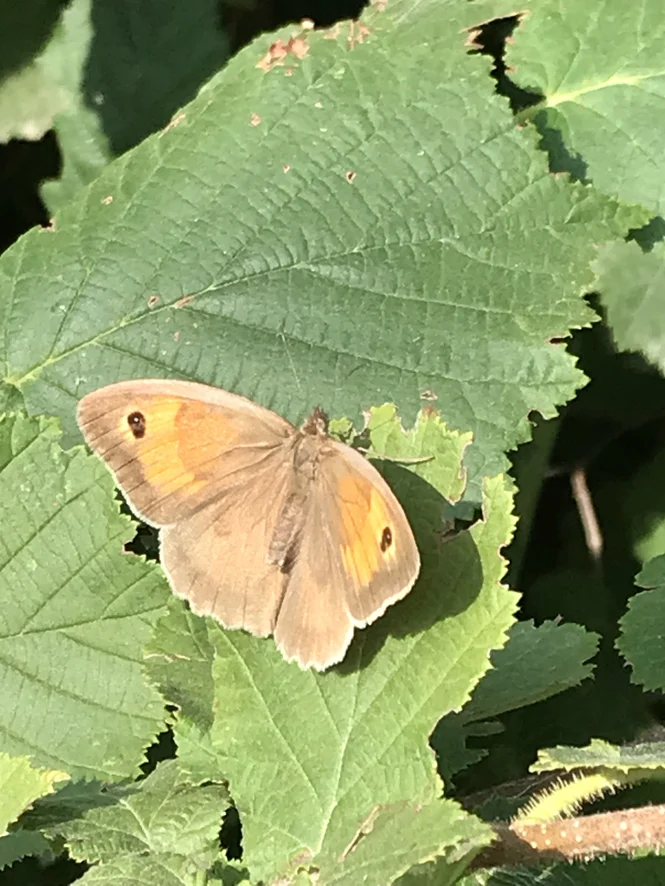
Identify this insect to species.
Maniola jurtina
